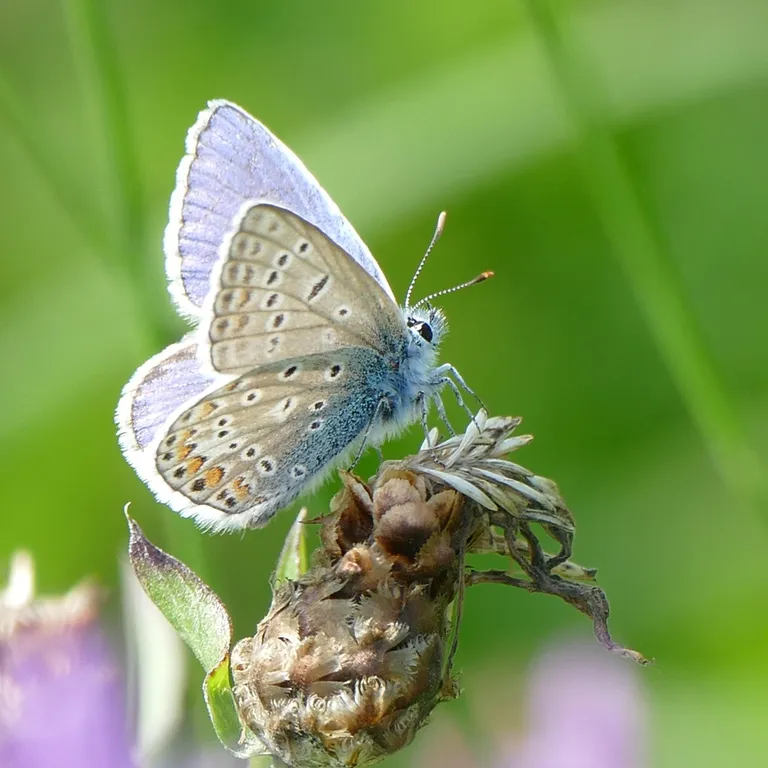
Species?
Polyommatus icarus
